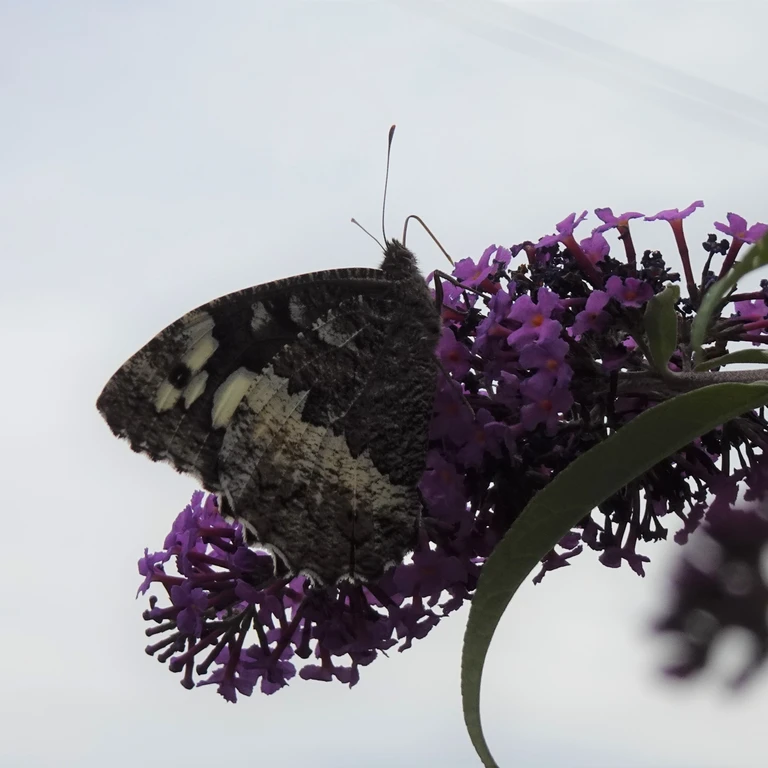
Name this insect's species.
Brintesia circe
